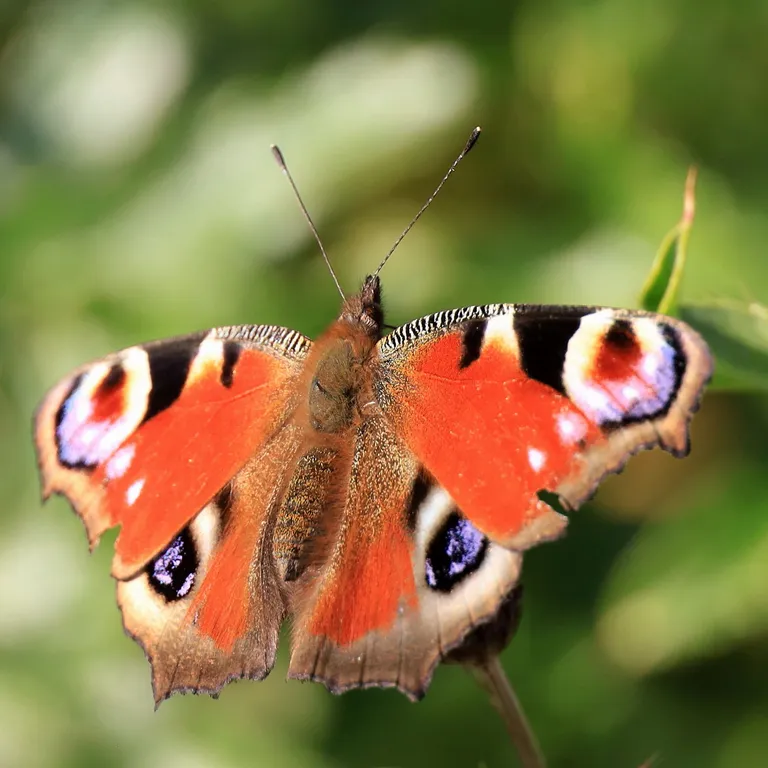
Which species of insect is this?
Aglais io
